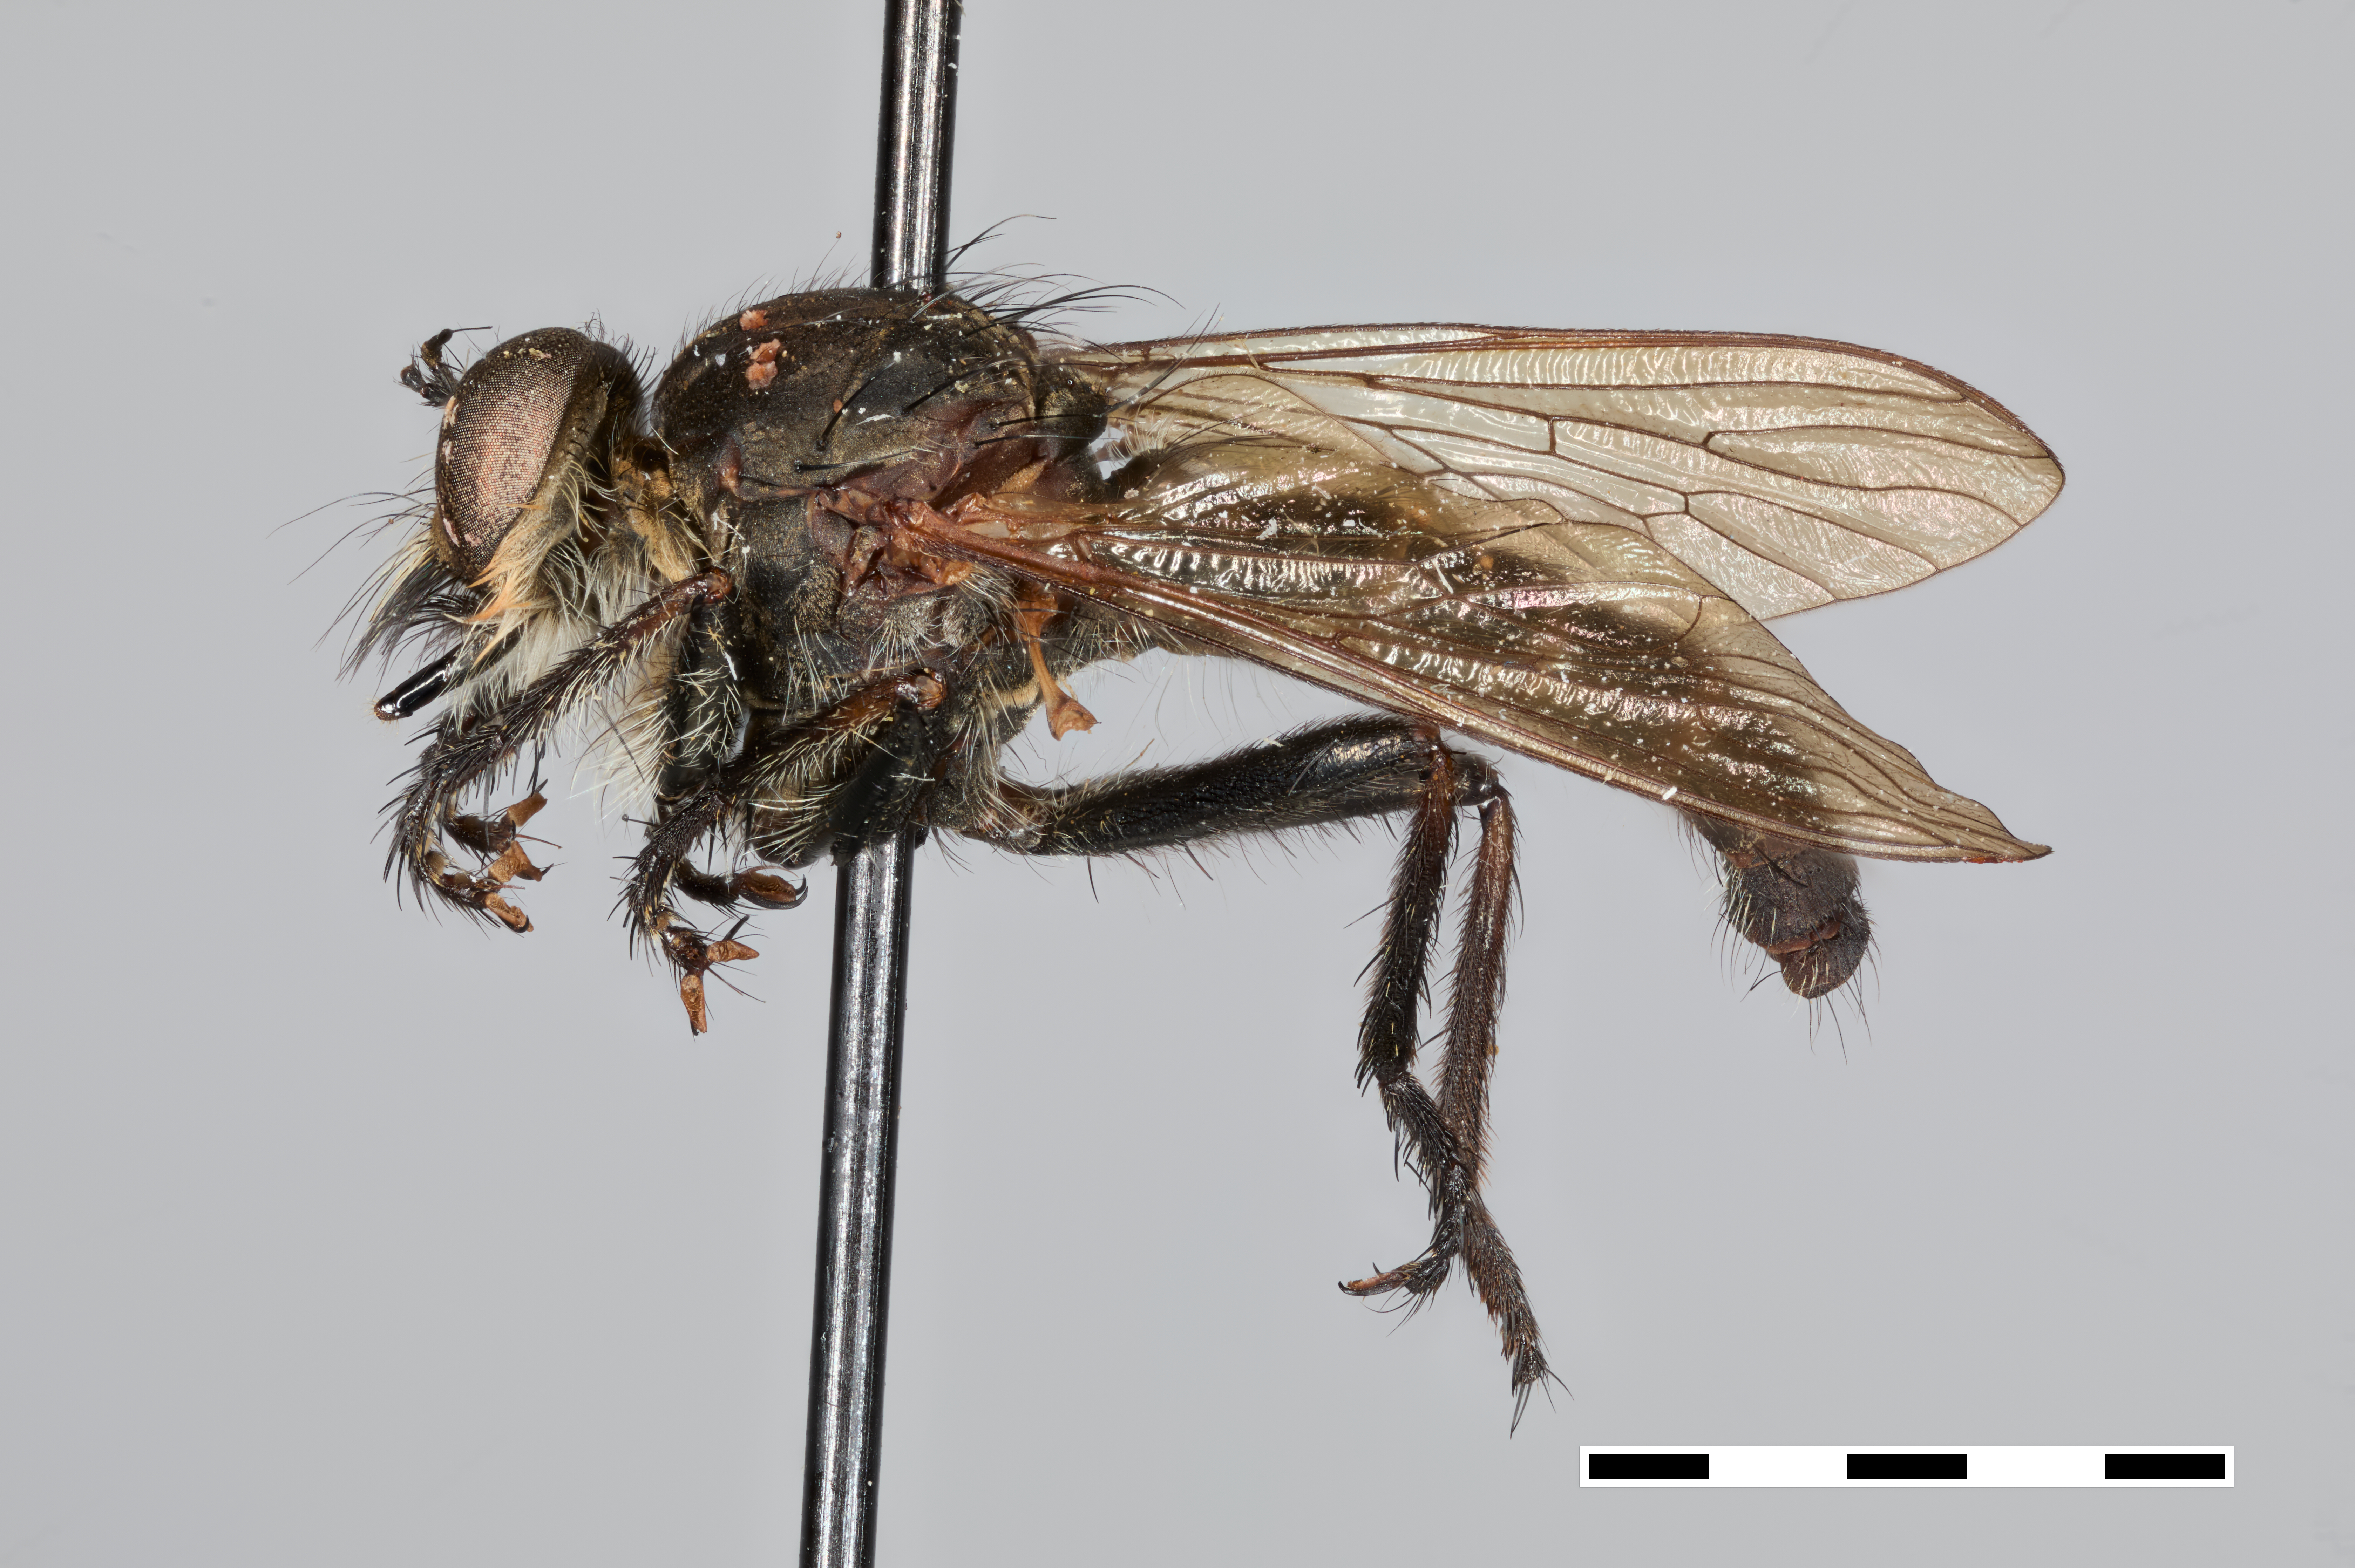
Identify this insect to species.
Martintella elliptica
